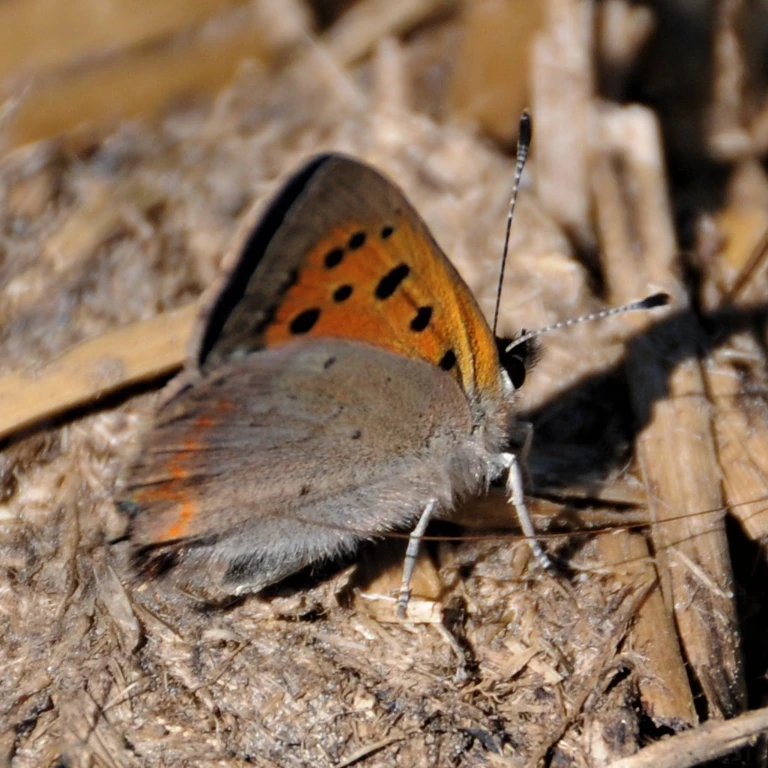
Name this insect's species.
Lycaena phlaeas
